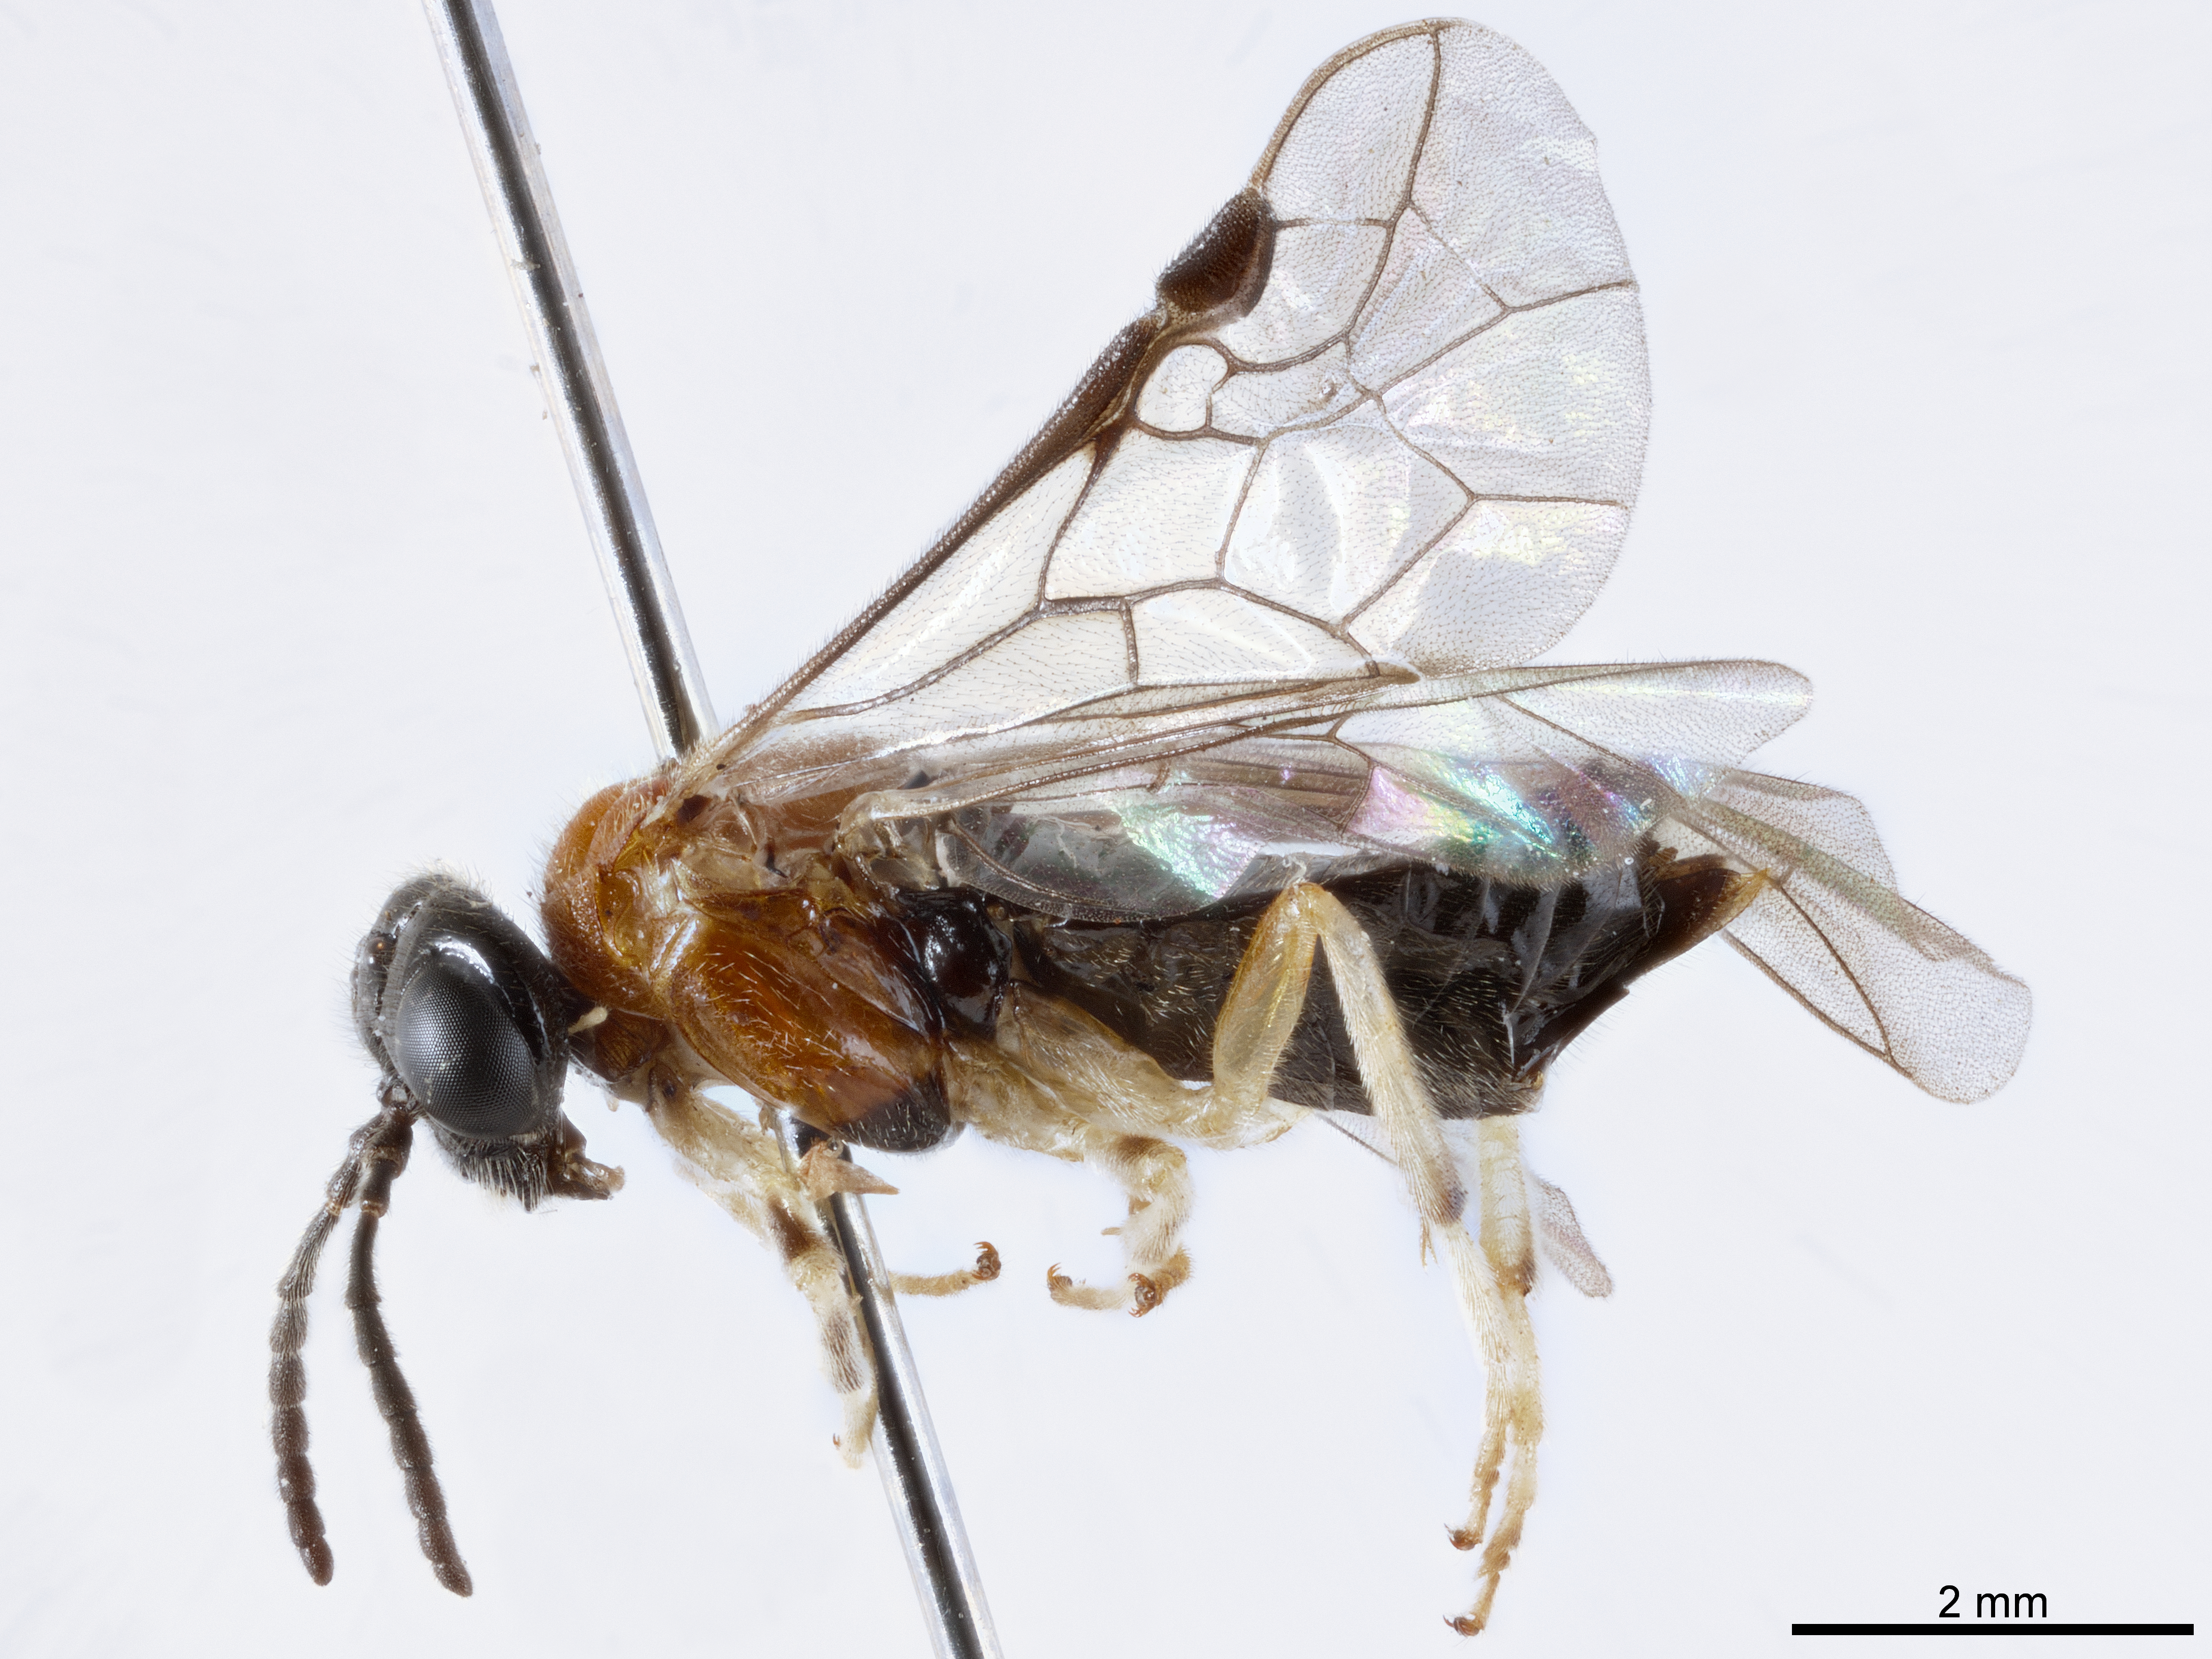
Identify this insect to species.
Onychostethomostus insularis
